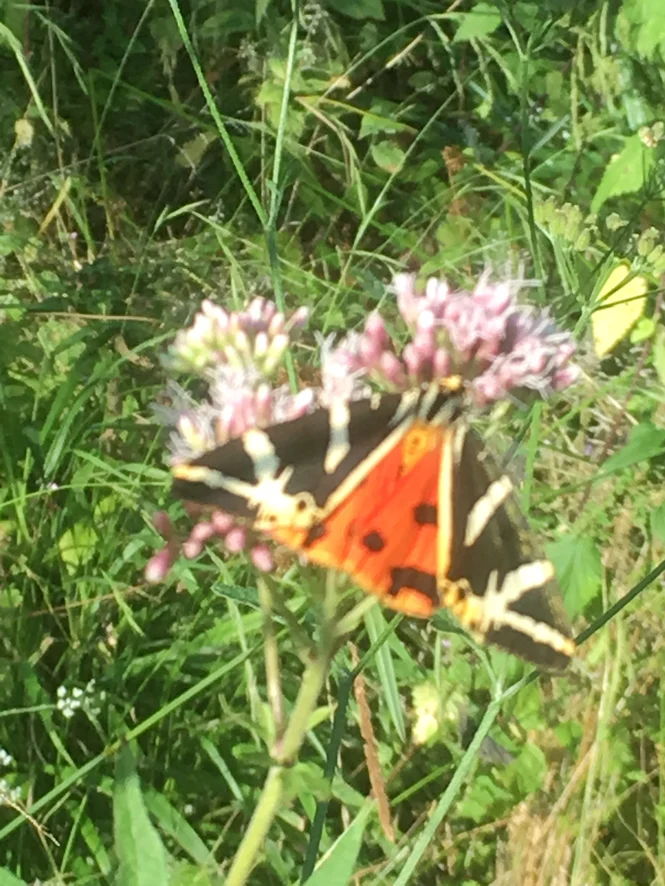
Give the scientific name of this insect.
Euplagia quadripunctaria
